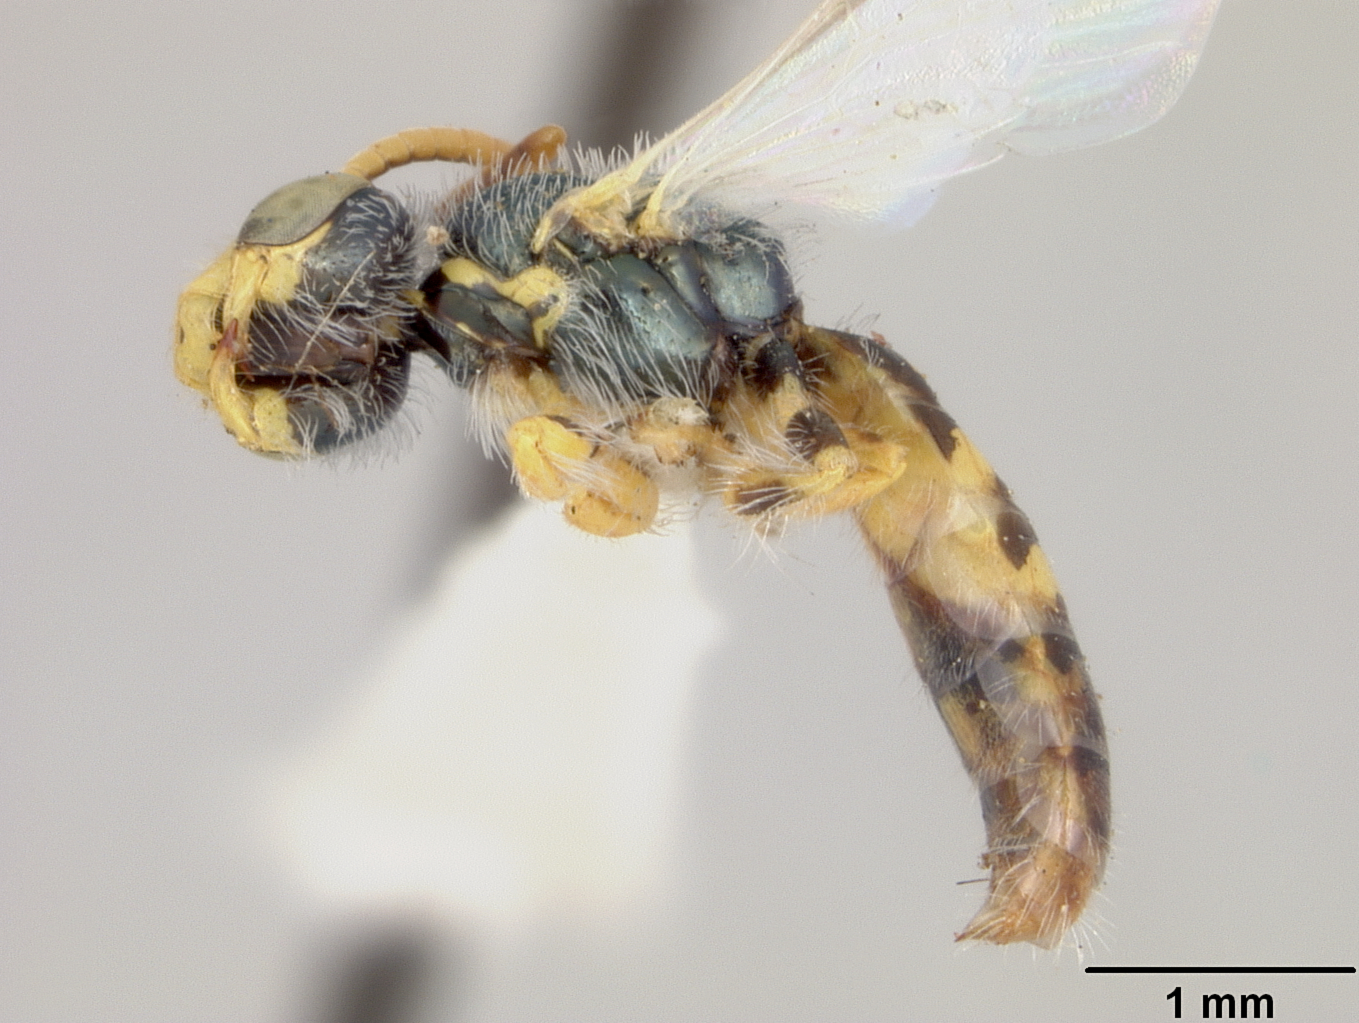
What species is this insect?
Perdita covilleae
